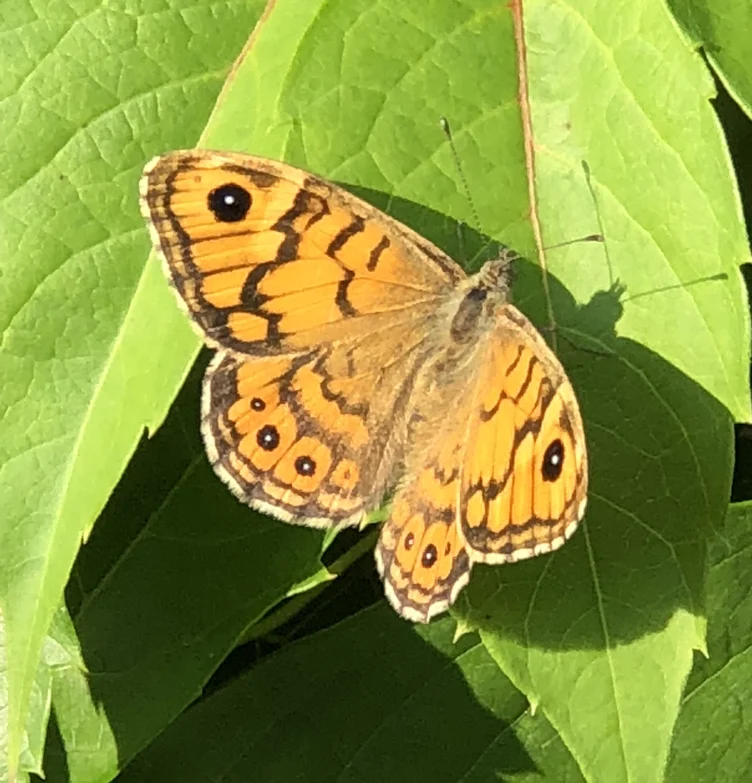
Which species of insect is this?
Lasiommata megera (also Pararge megera)
